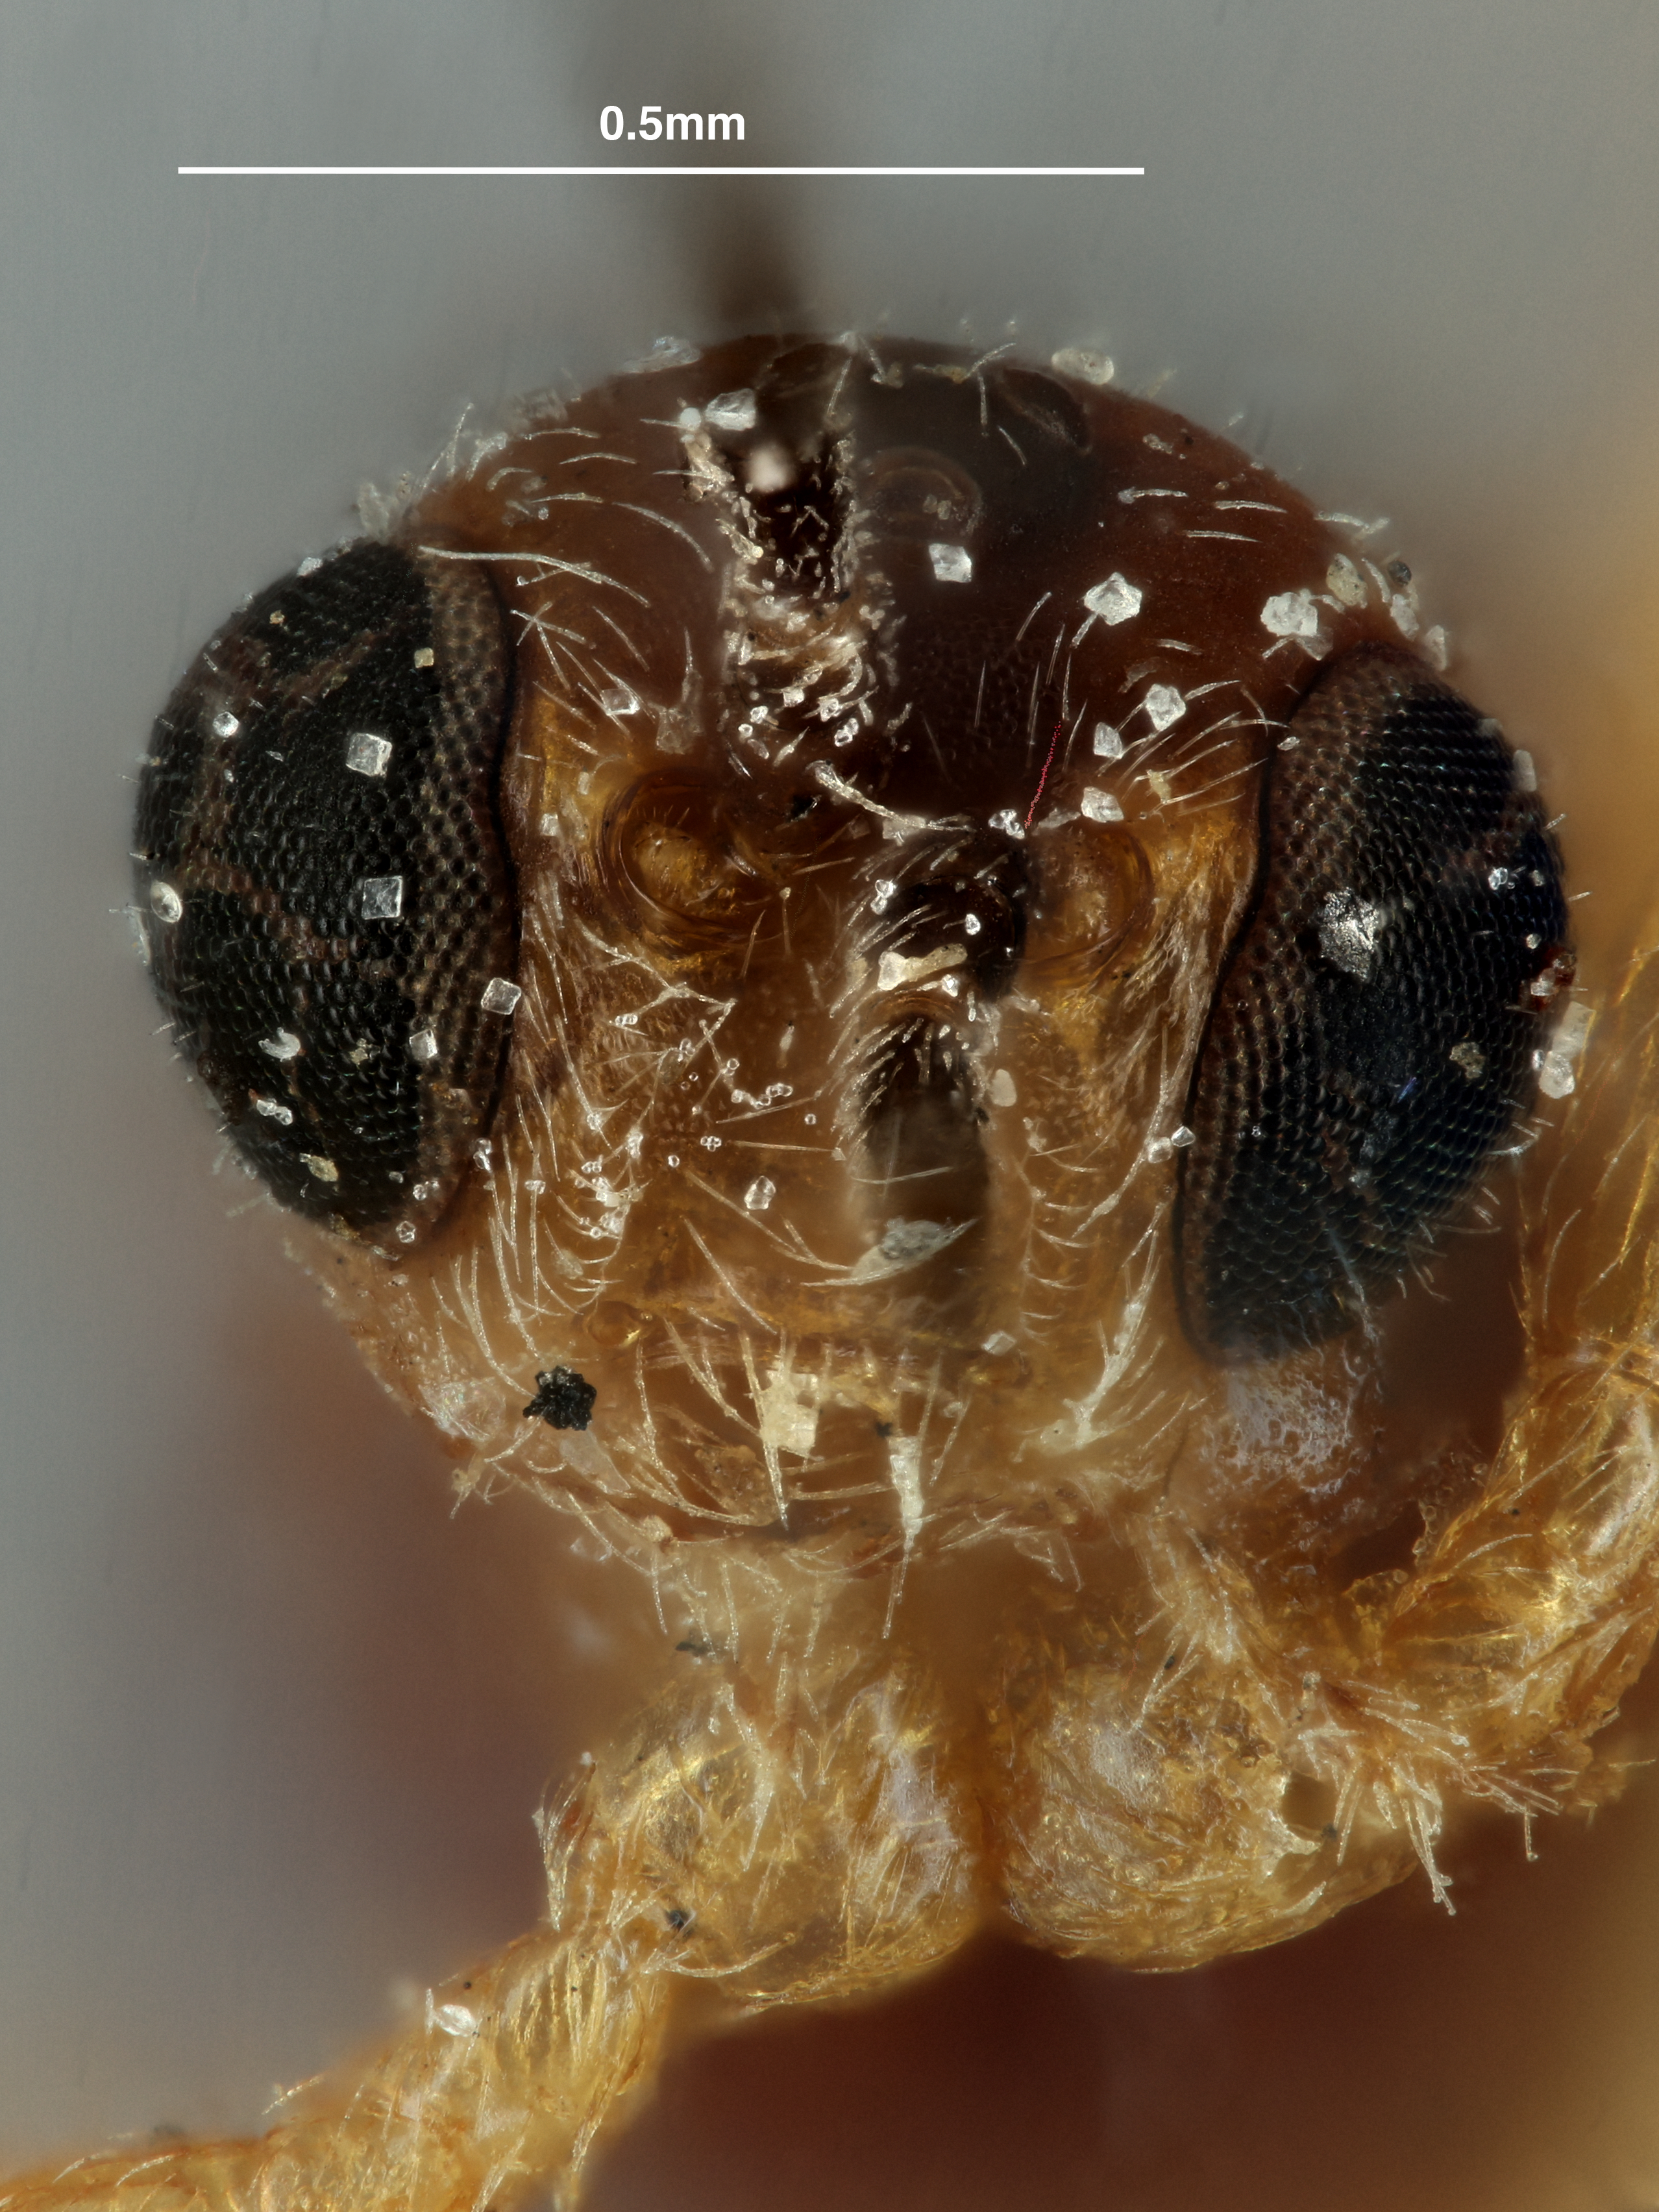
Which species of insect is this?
Bracon fungicola
